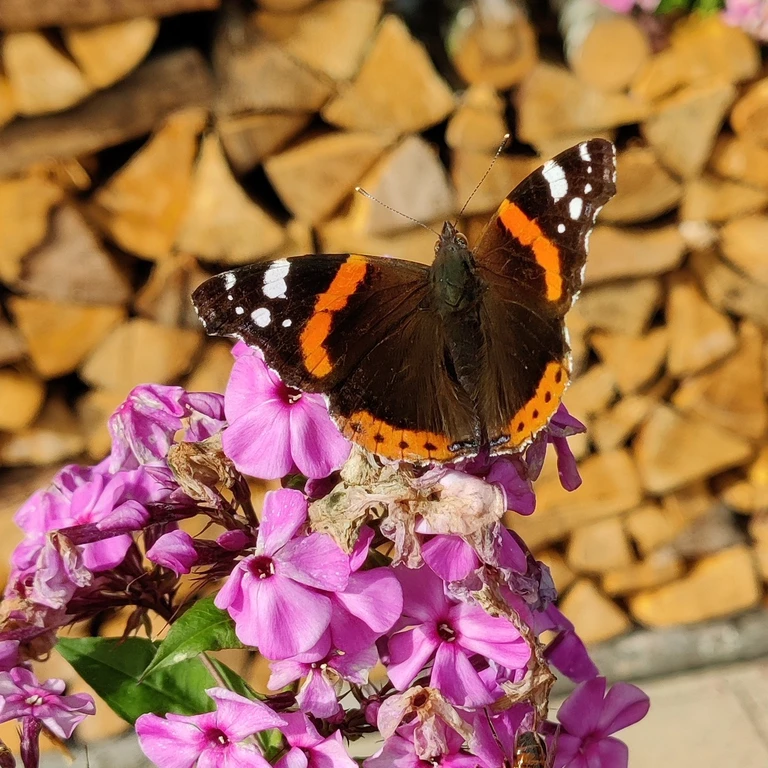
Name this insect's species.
Vanessa atalanta
